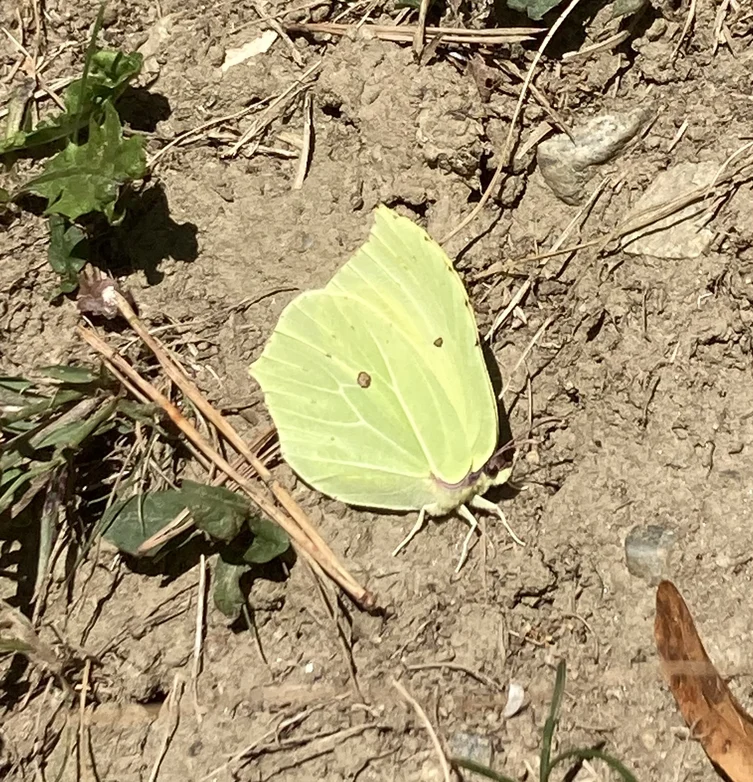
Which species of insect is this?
Gonepteryx rhamni
